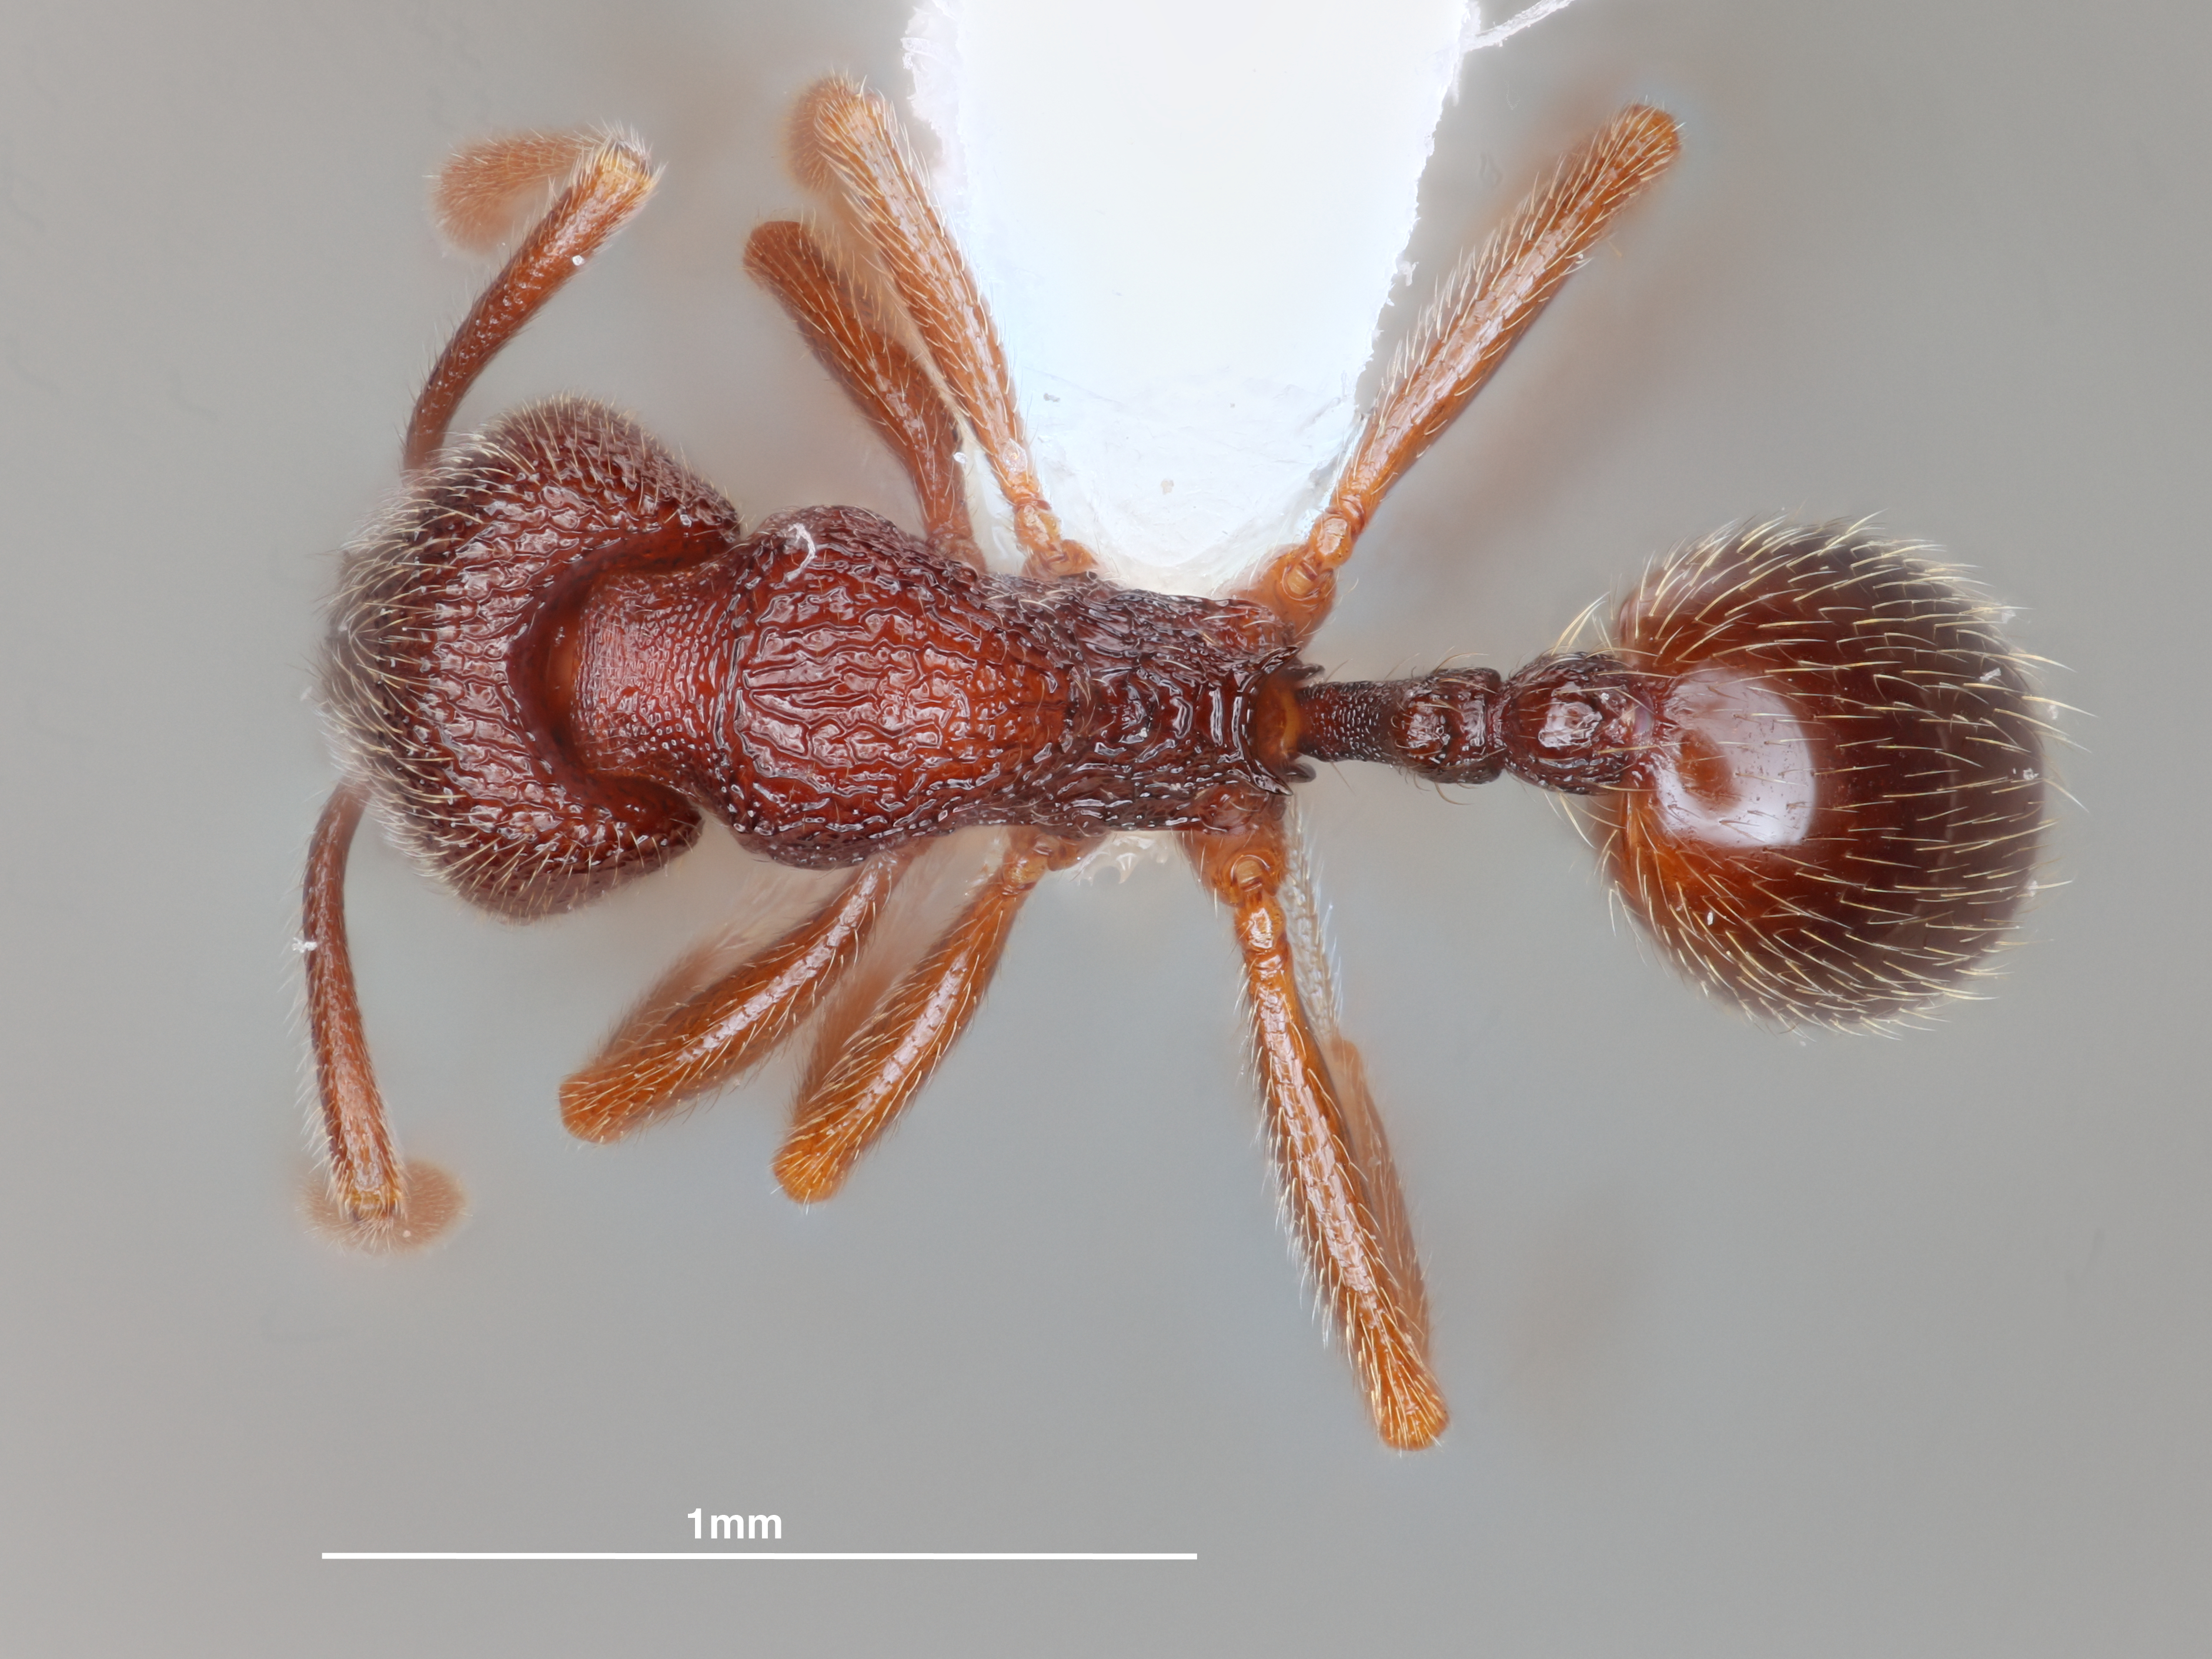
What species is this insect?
Stenamma catracho
